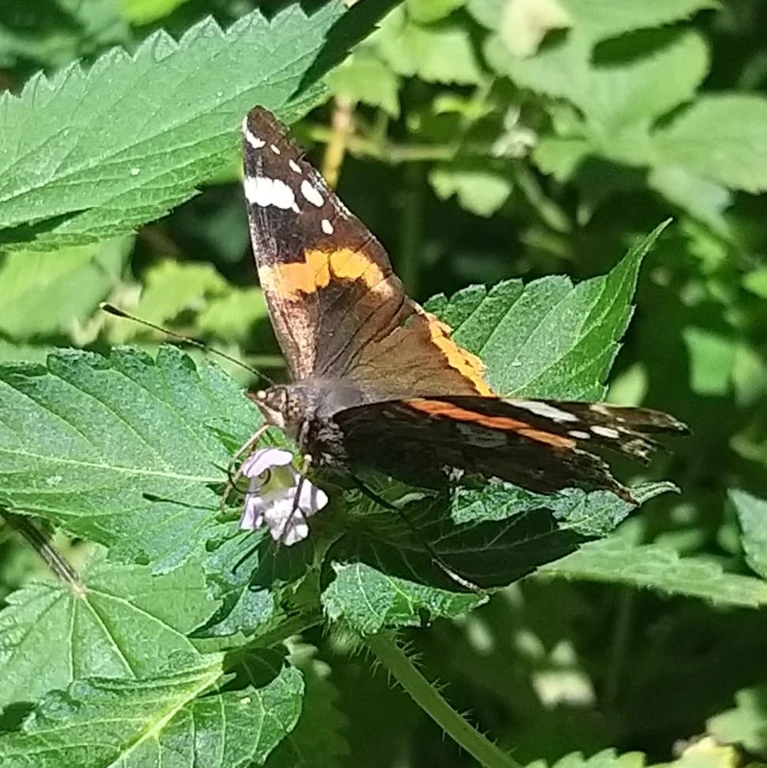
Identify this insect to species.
Vanessa atalanta
